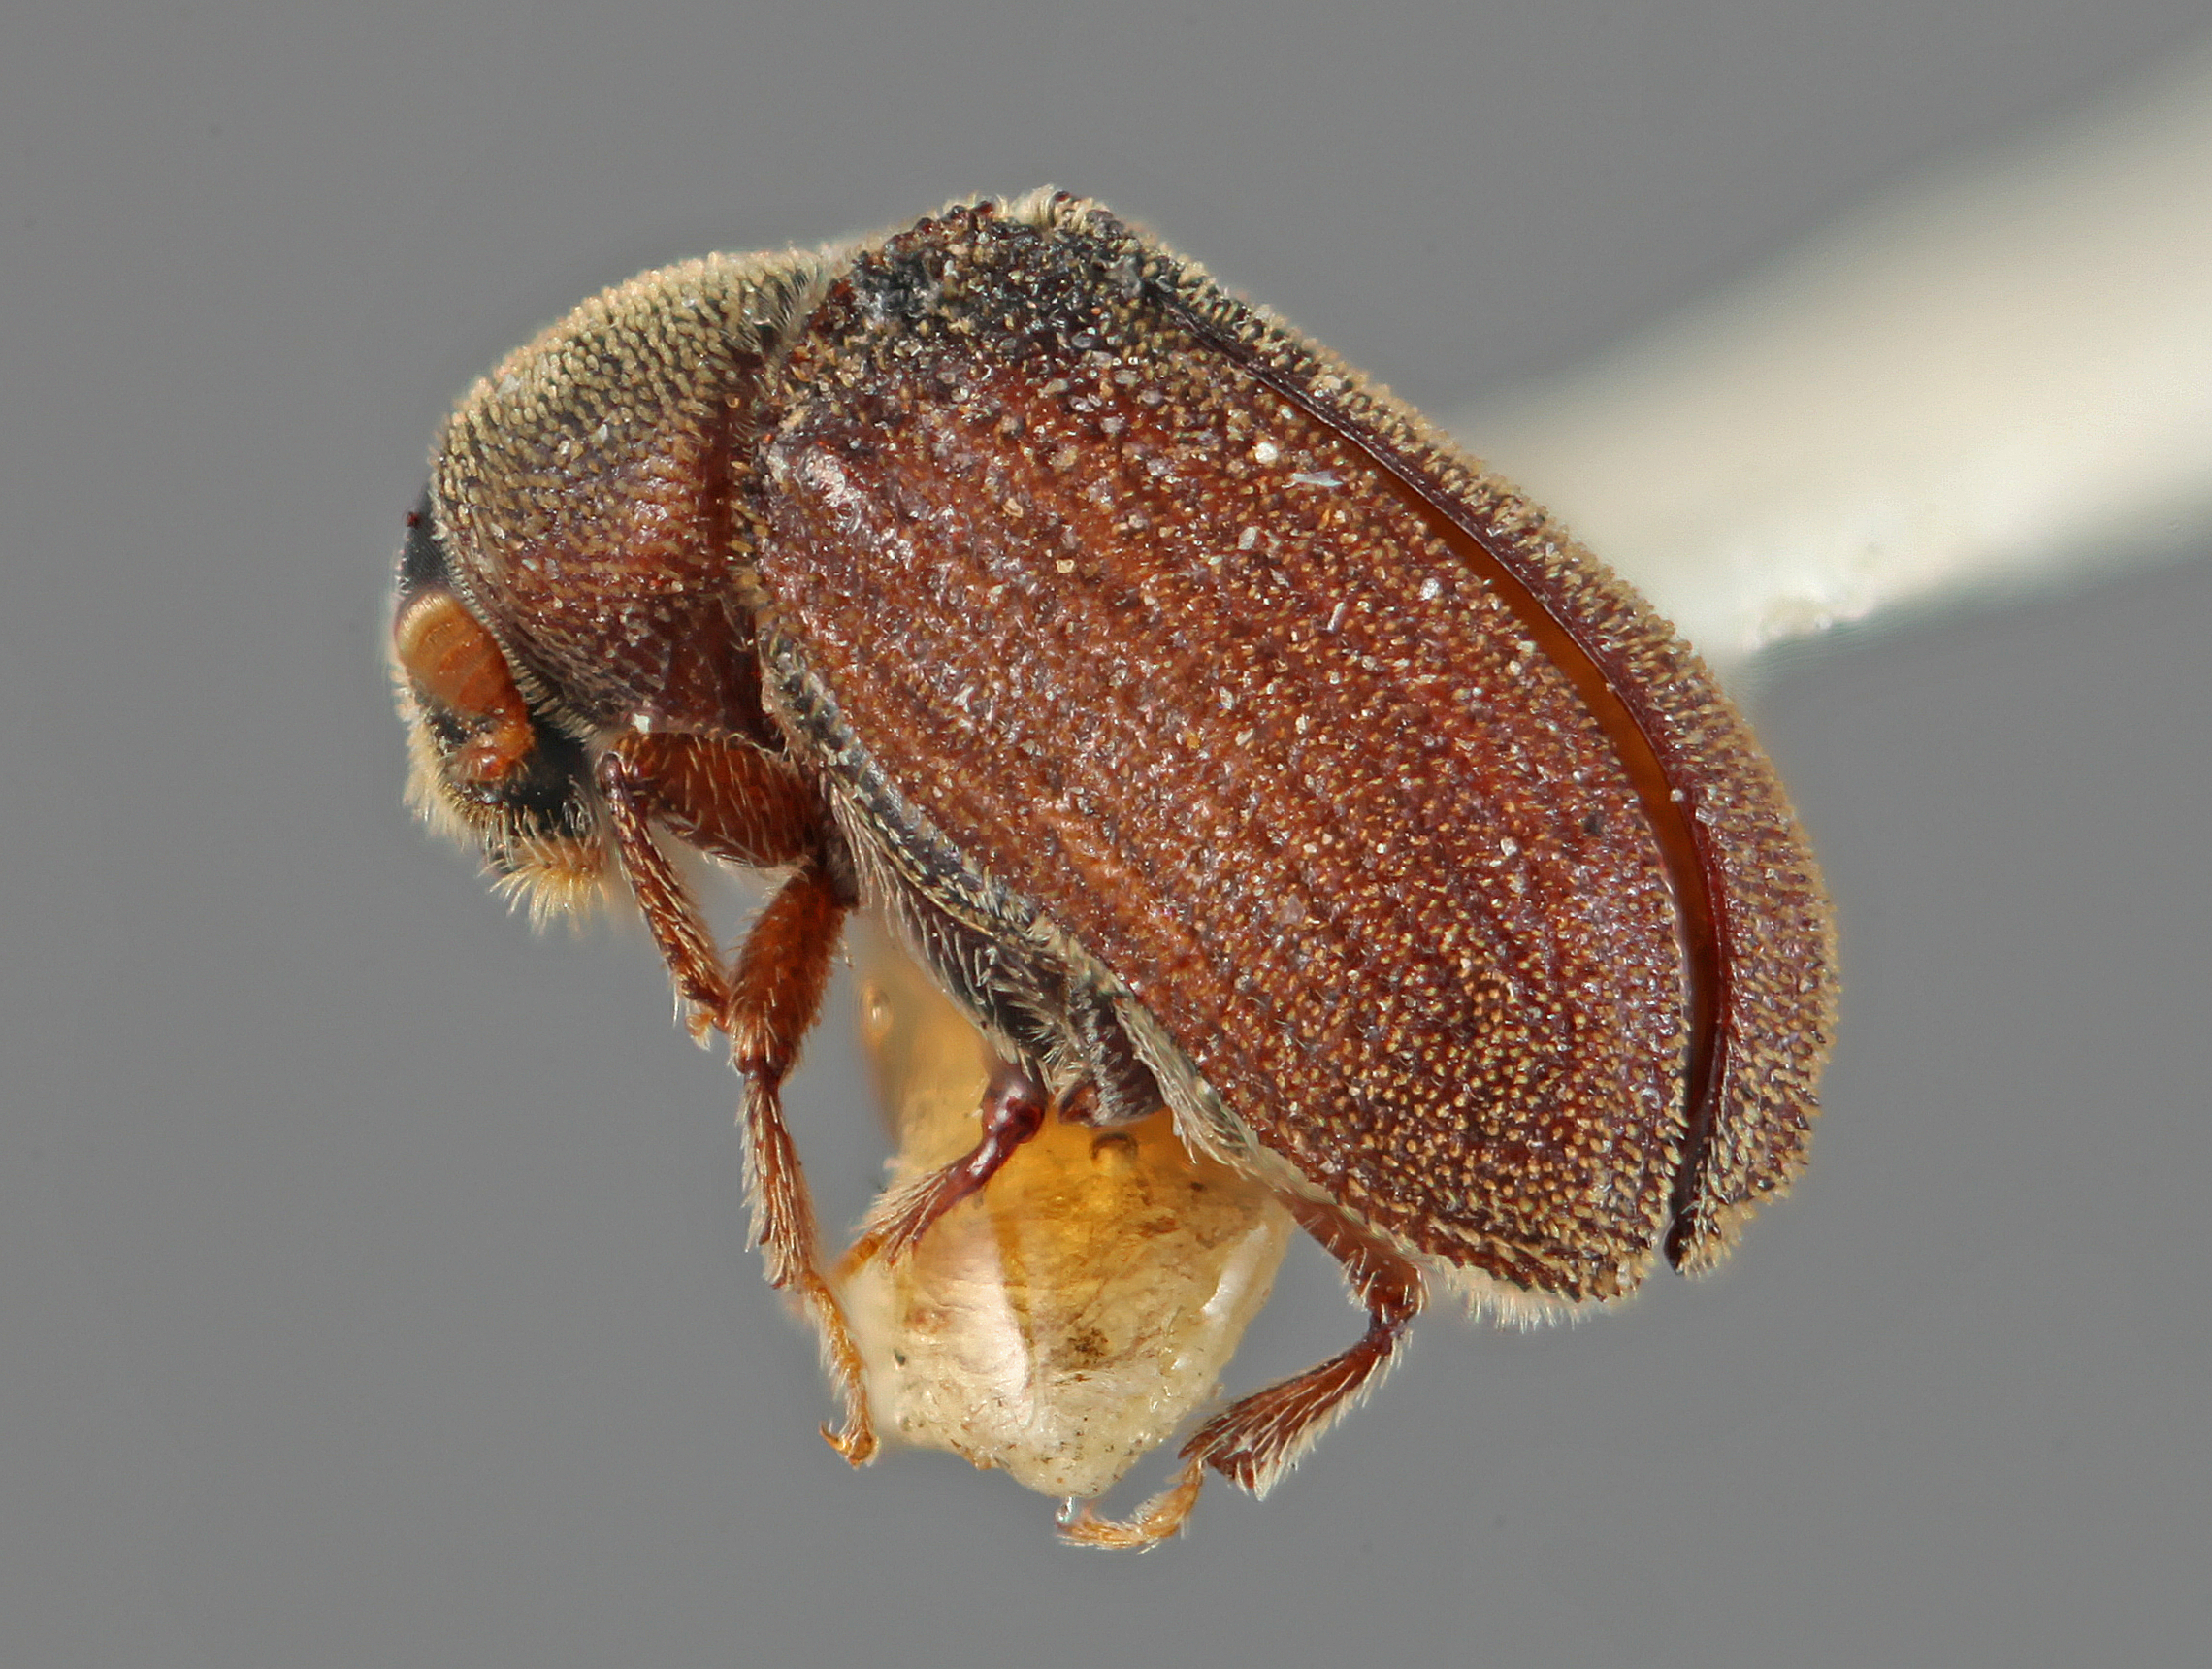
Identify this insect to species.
Carphoborus brevisetosus
